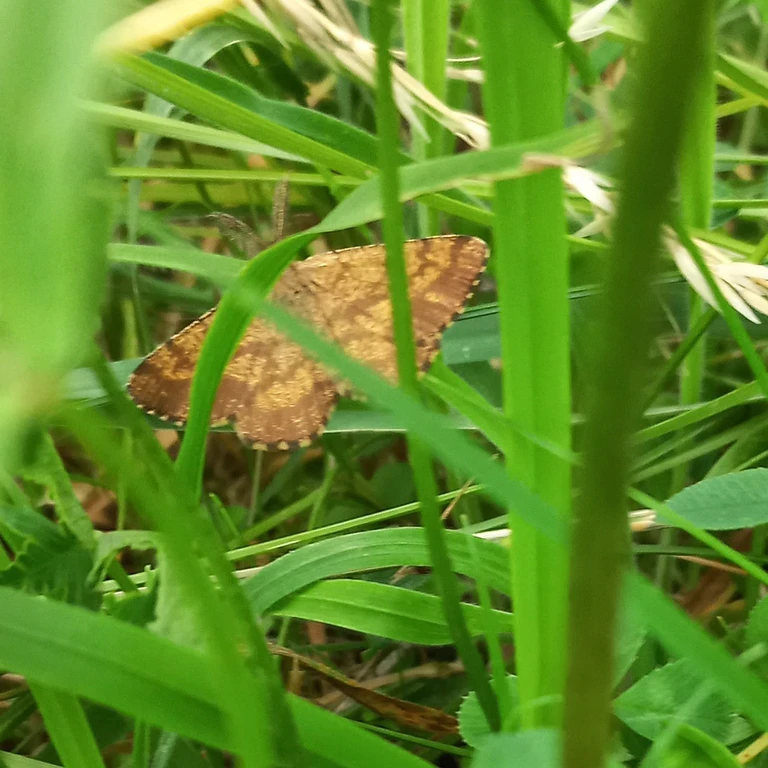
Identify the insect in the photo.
Ematurga atomaria
